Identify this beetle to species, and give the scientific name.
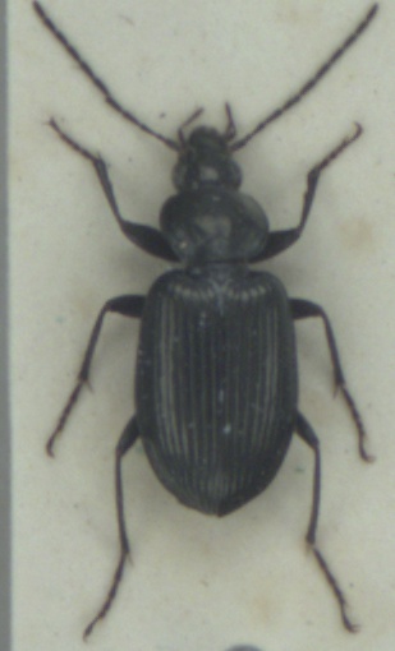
Agonum viduum
